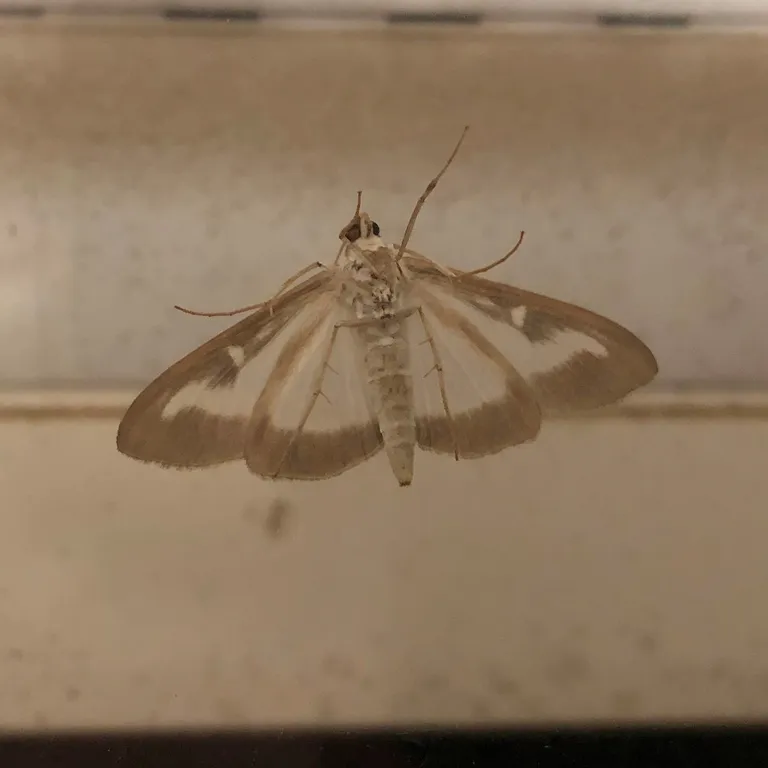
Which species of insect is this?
Cydalima perspectalis
